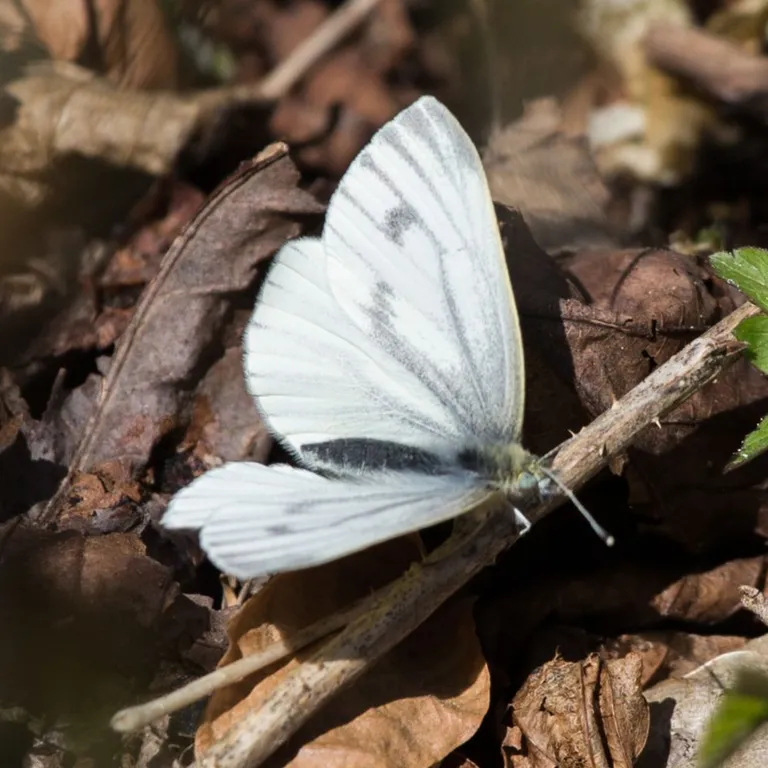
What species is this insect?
Pieris napi
